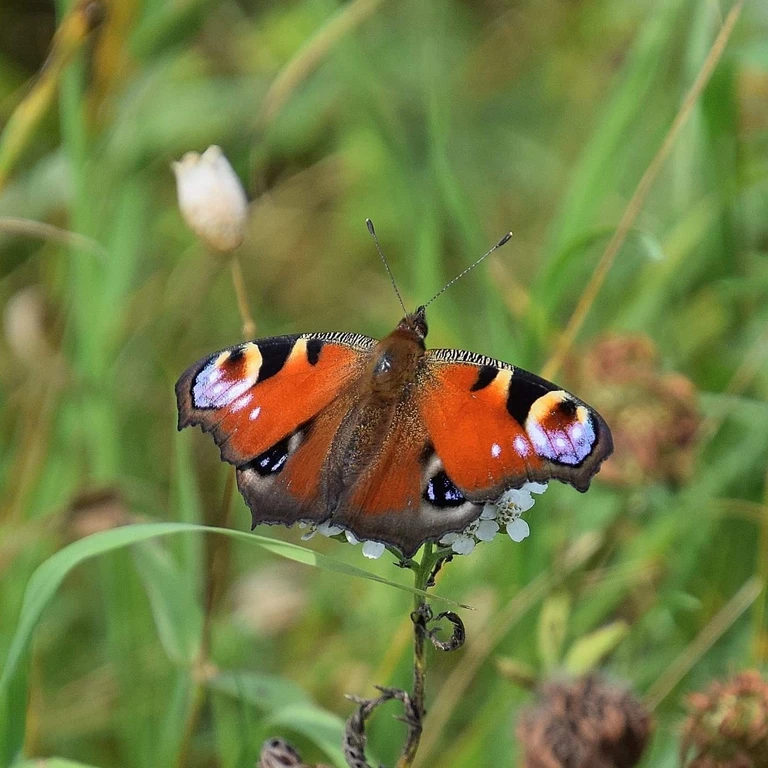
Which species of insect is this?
Aglais io
